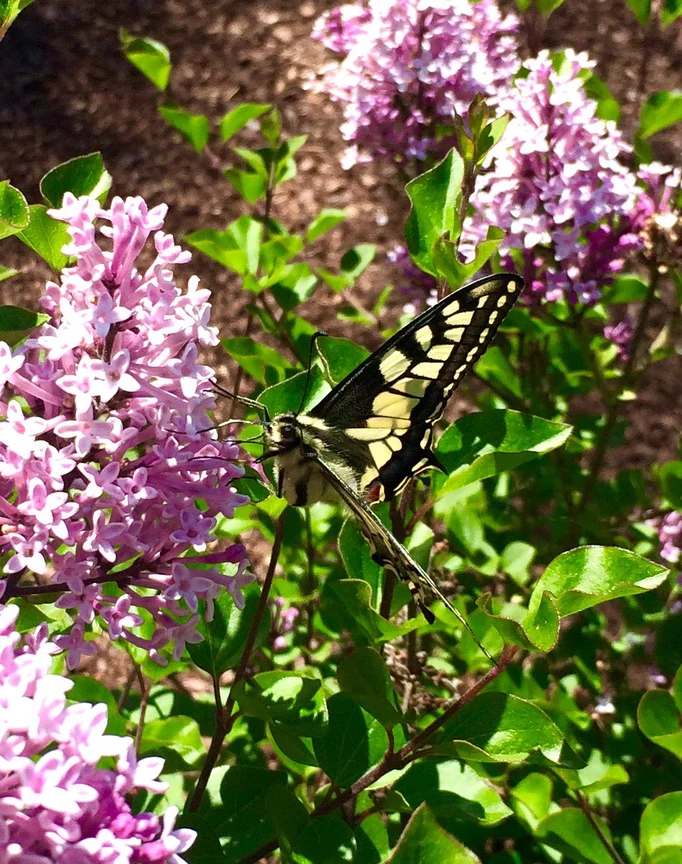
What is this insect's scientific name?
Papilio machaon
